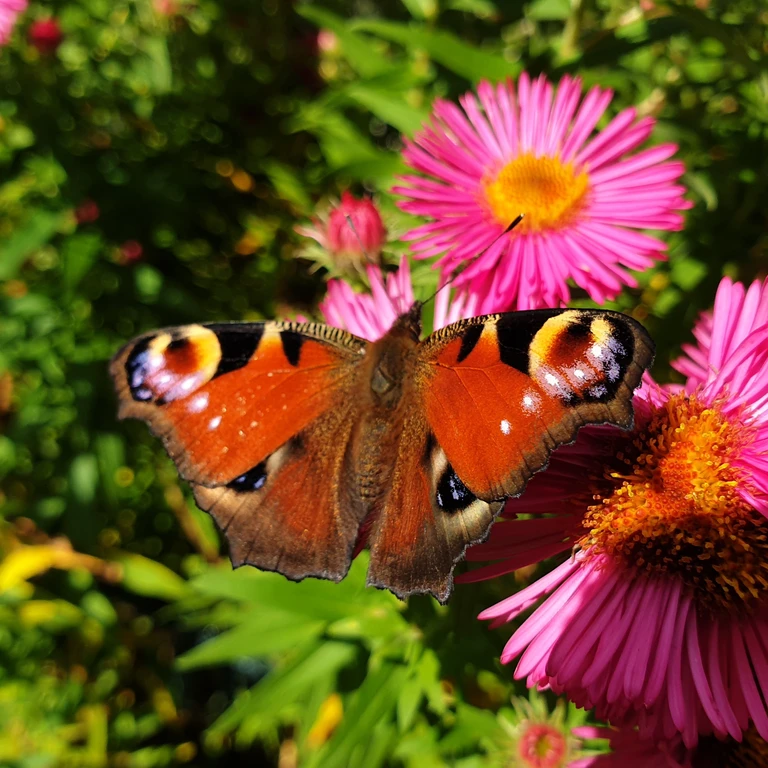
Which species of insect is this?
Aglais io
